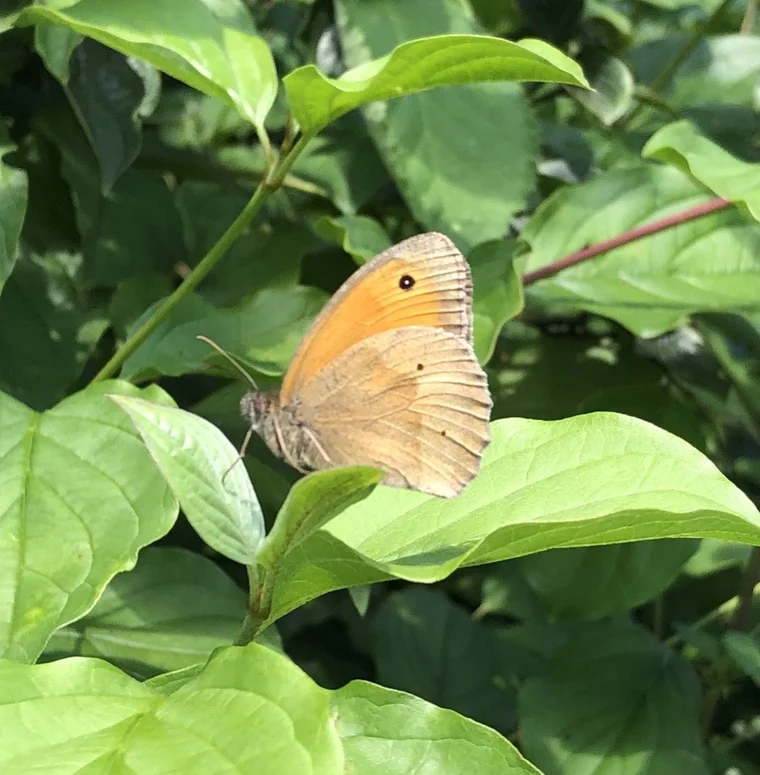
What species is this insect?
Maniola jurtina
